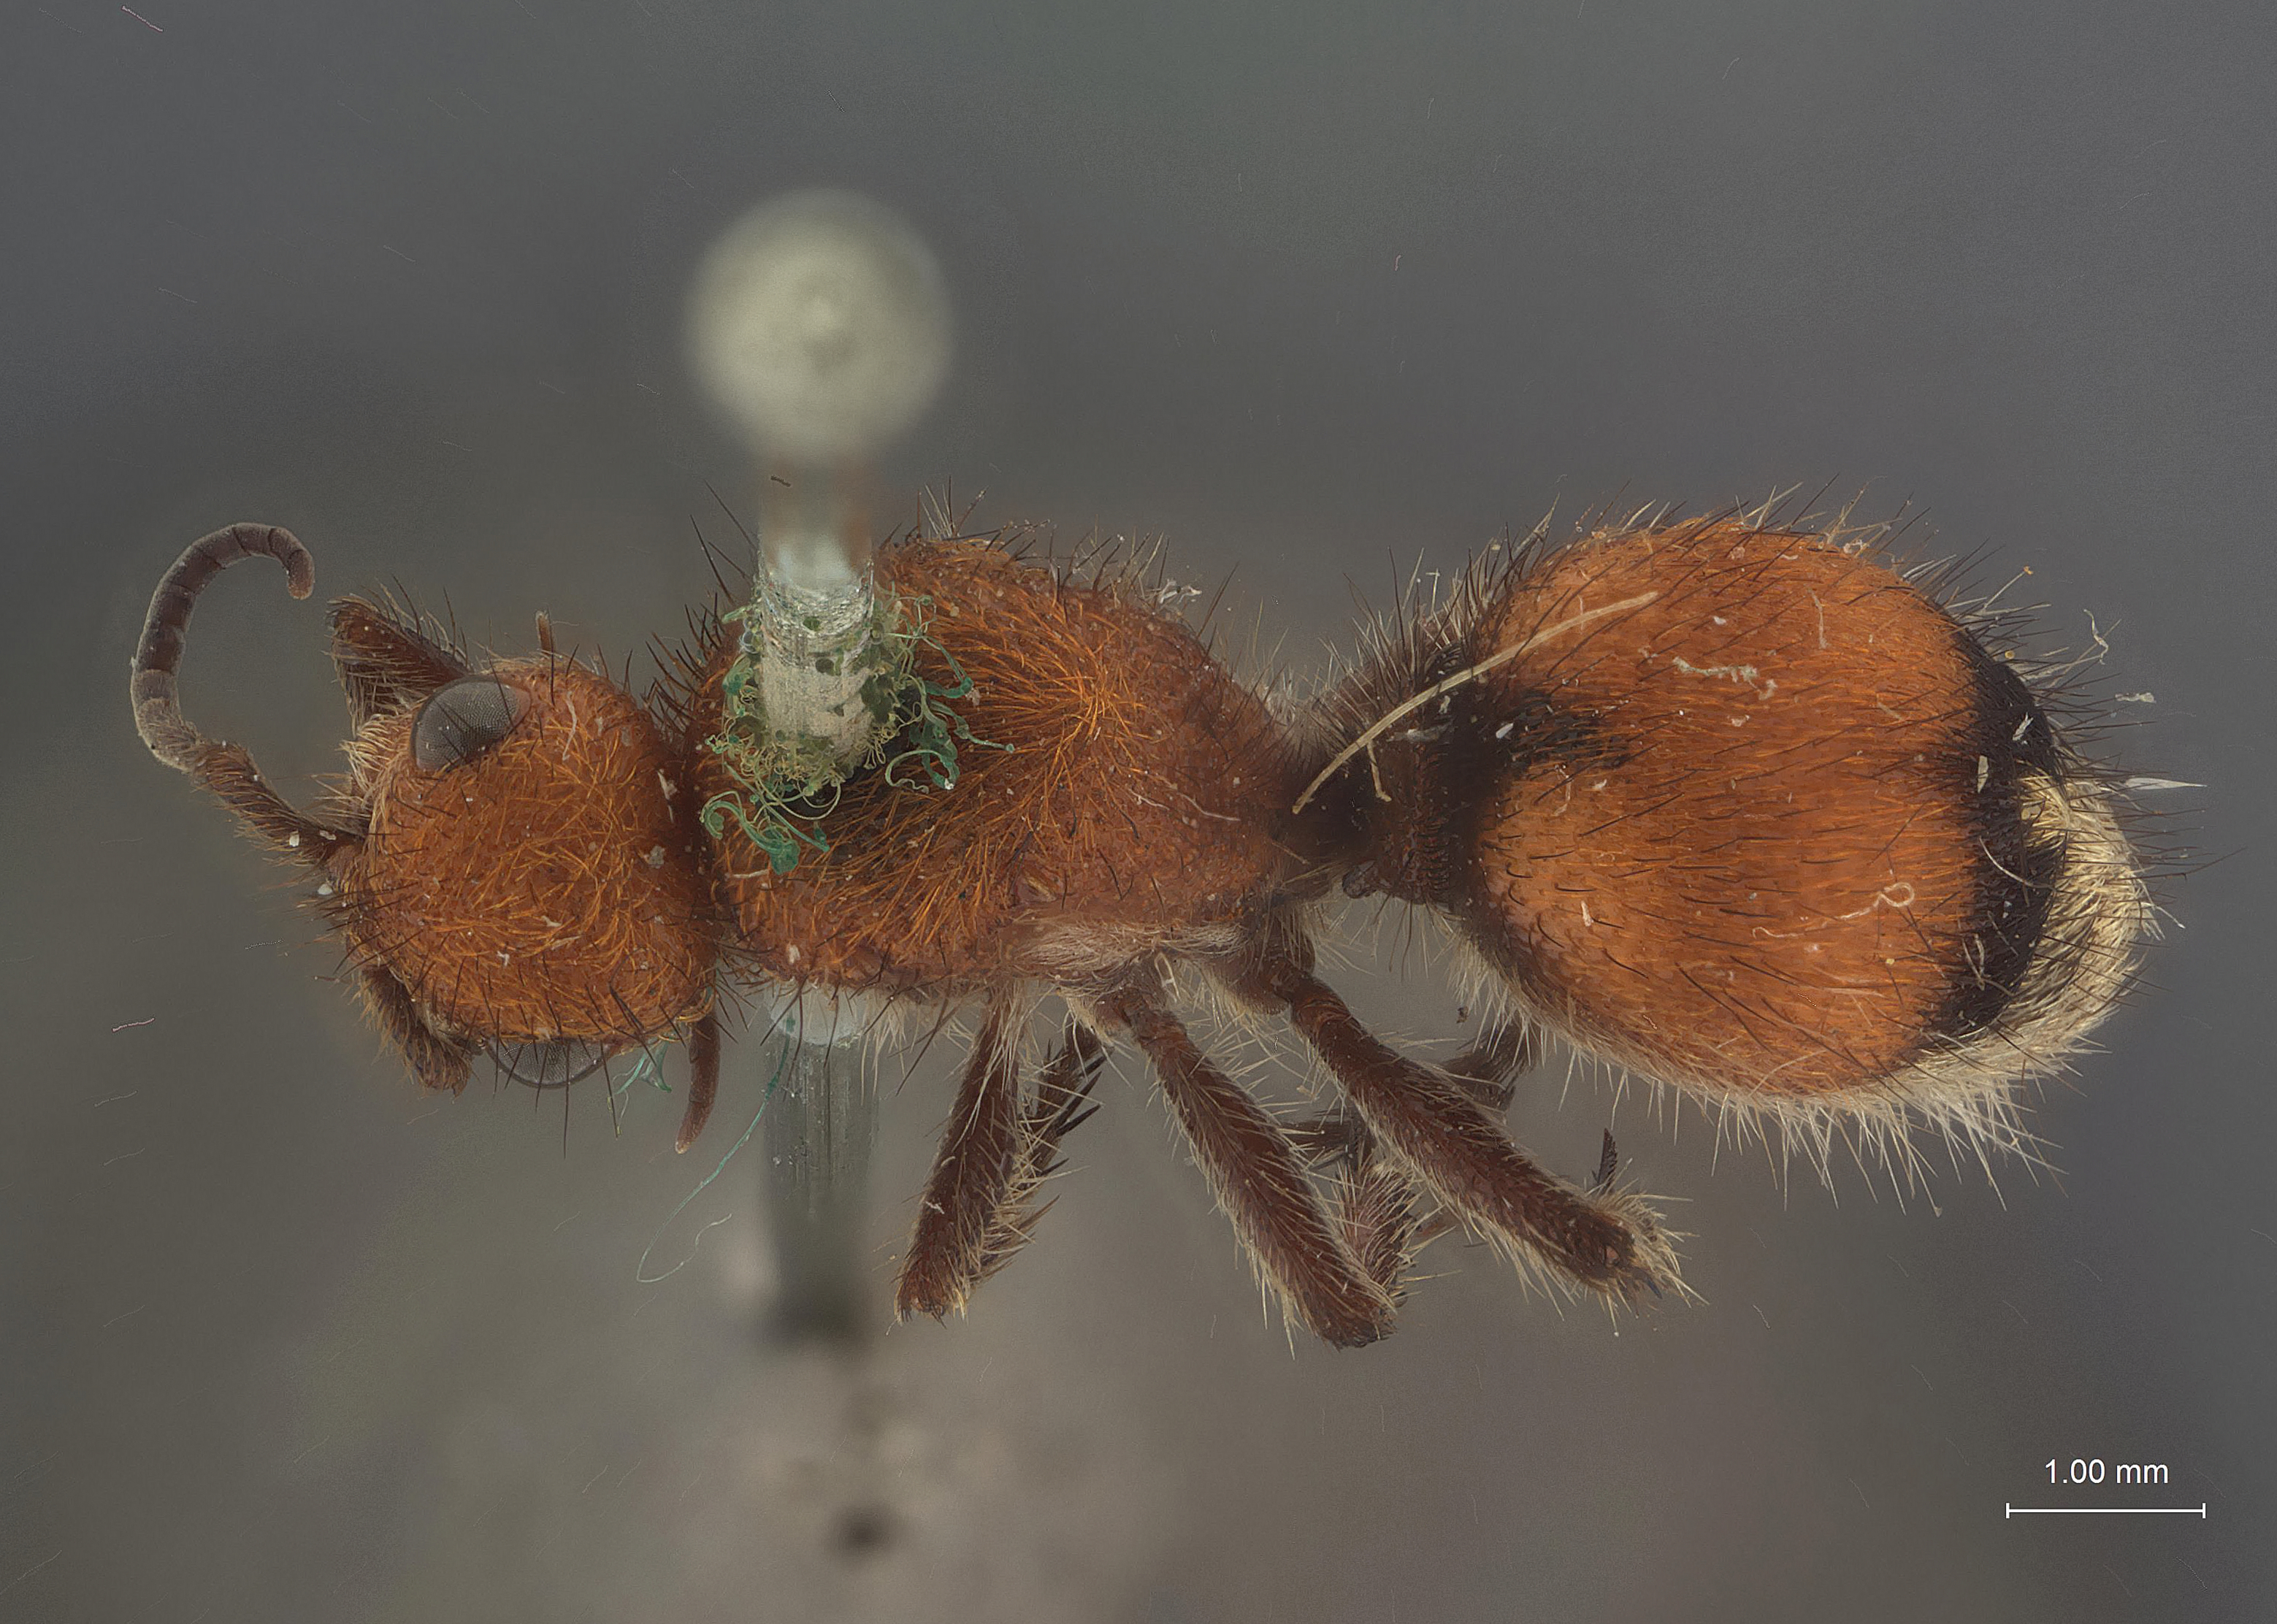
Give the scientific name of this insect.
Ephuta sparsiformis
